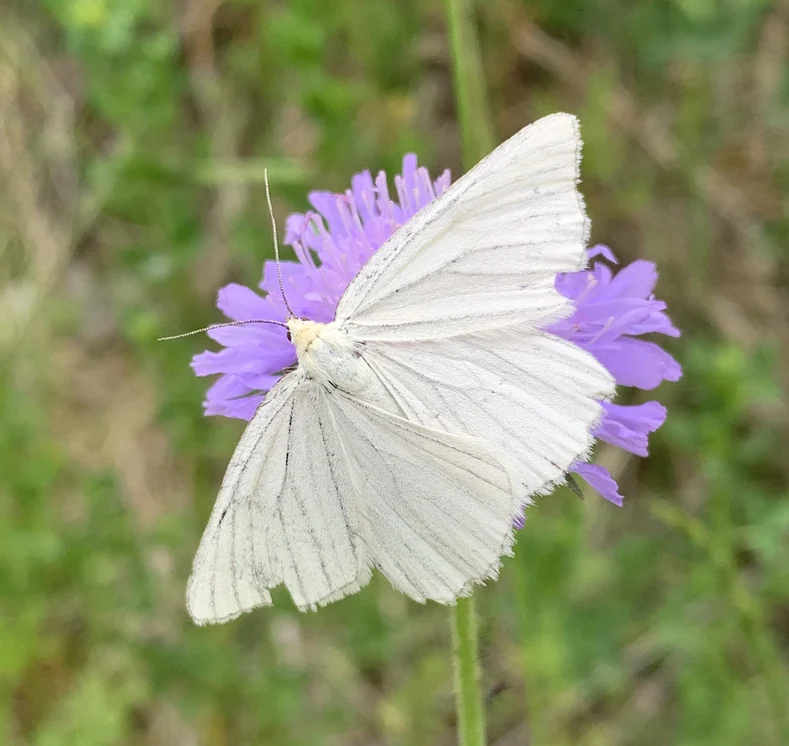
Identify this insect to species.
Siona lineata
